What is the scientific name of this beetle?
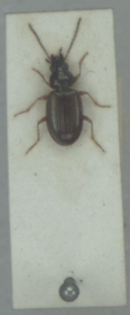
Bembidion deletum
